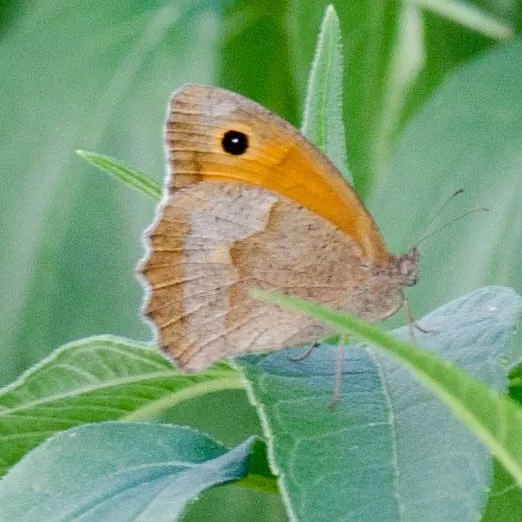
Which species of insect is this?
Maniola jurtina
